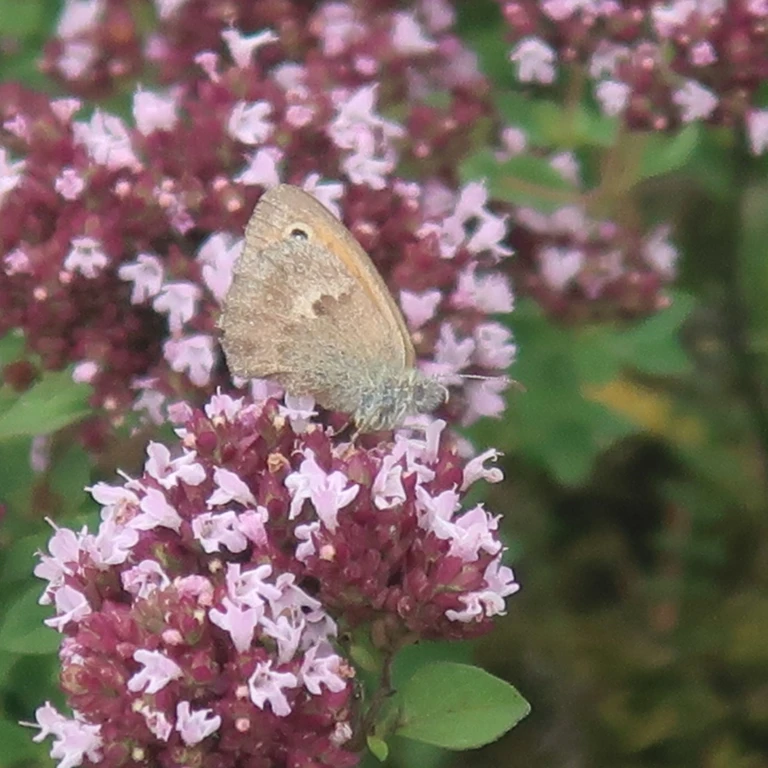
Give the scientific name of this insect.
Coenonympha pamphilus
